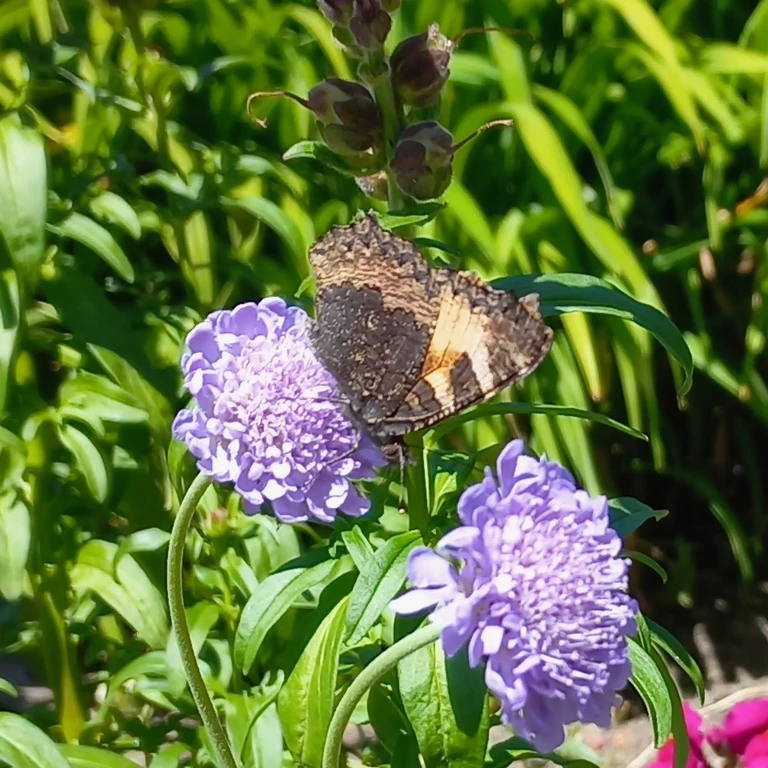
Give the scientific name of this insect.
Aglais urticae
